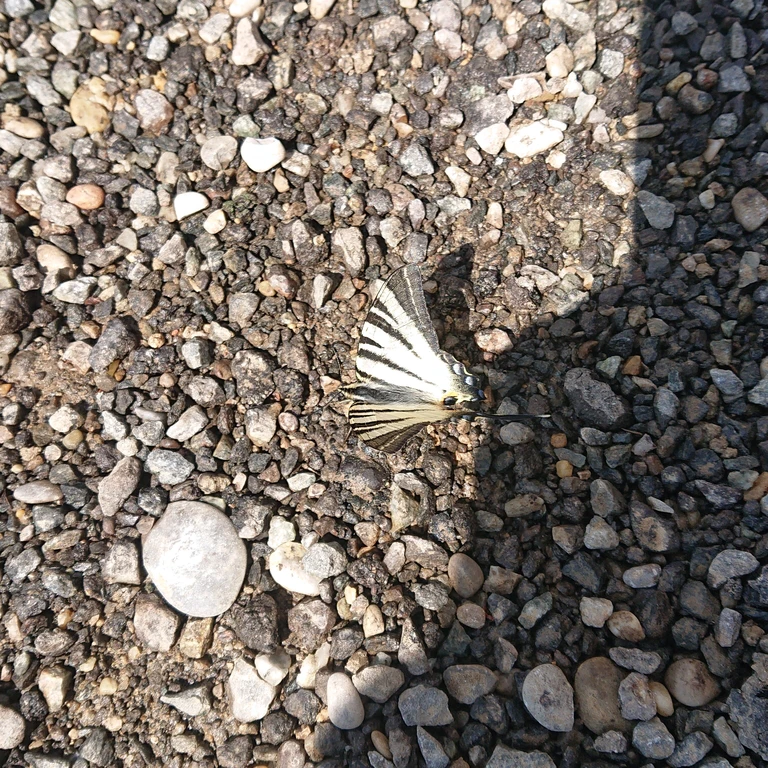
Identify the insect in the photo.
Iphiclides podalirius
